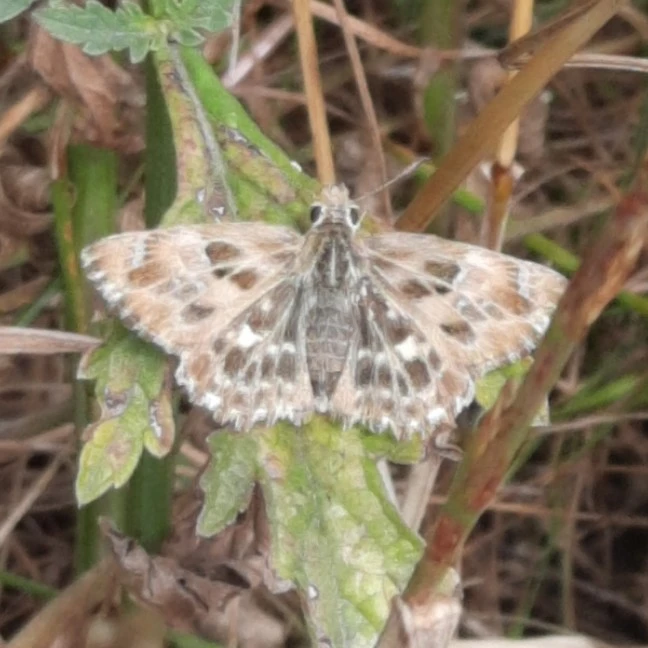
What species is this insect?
Carcharodus alceae
